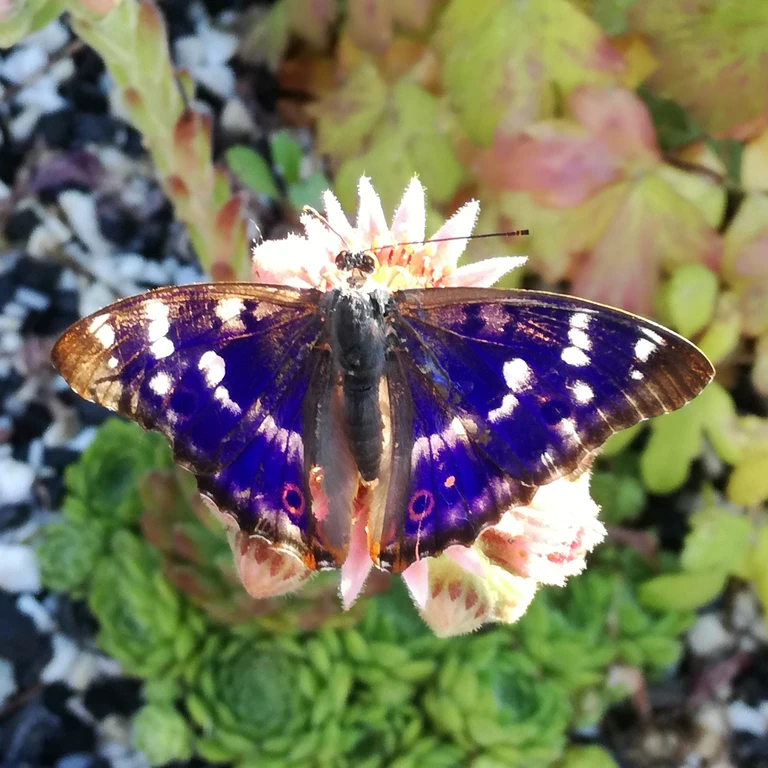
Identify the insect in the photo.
Apatura ilia
